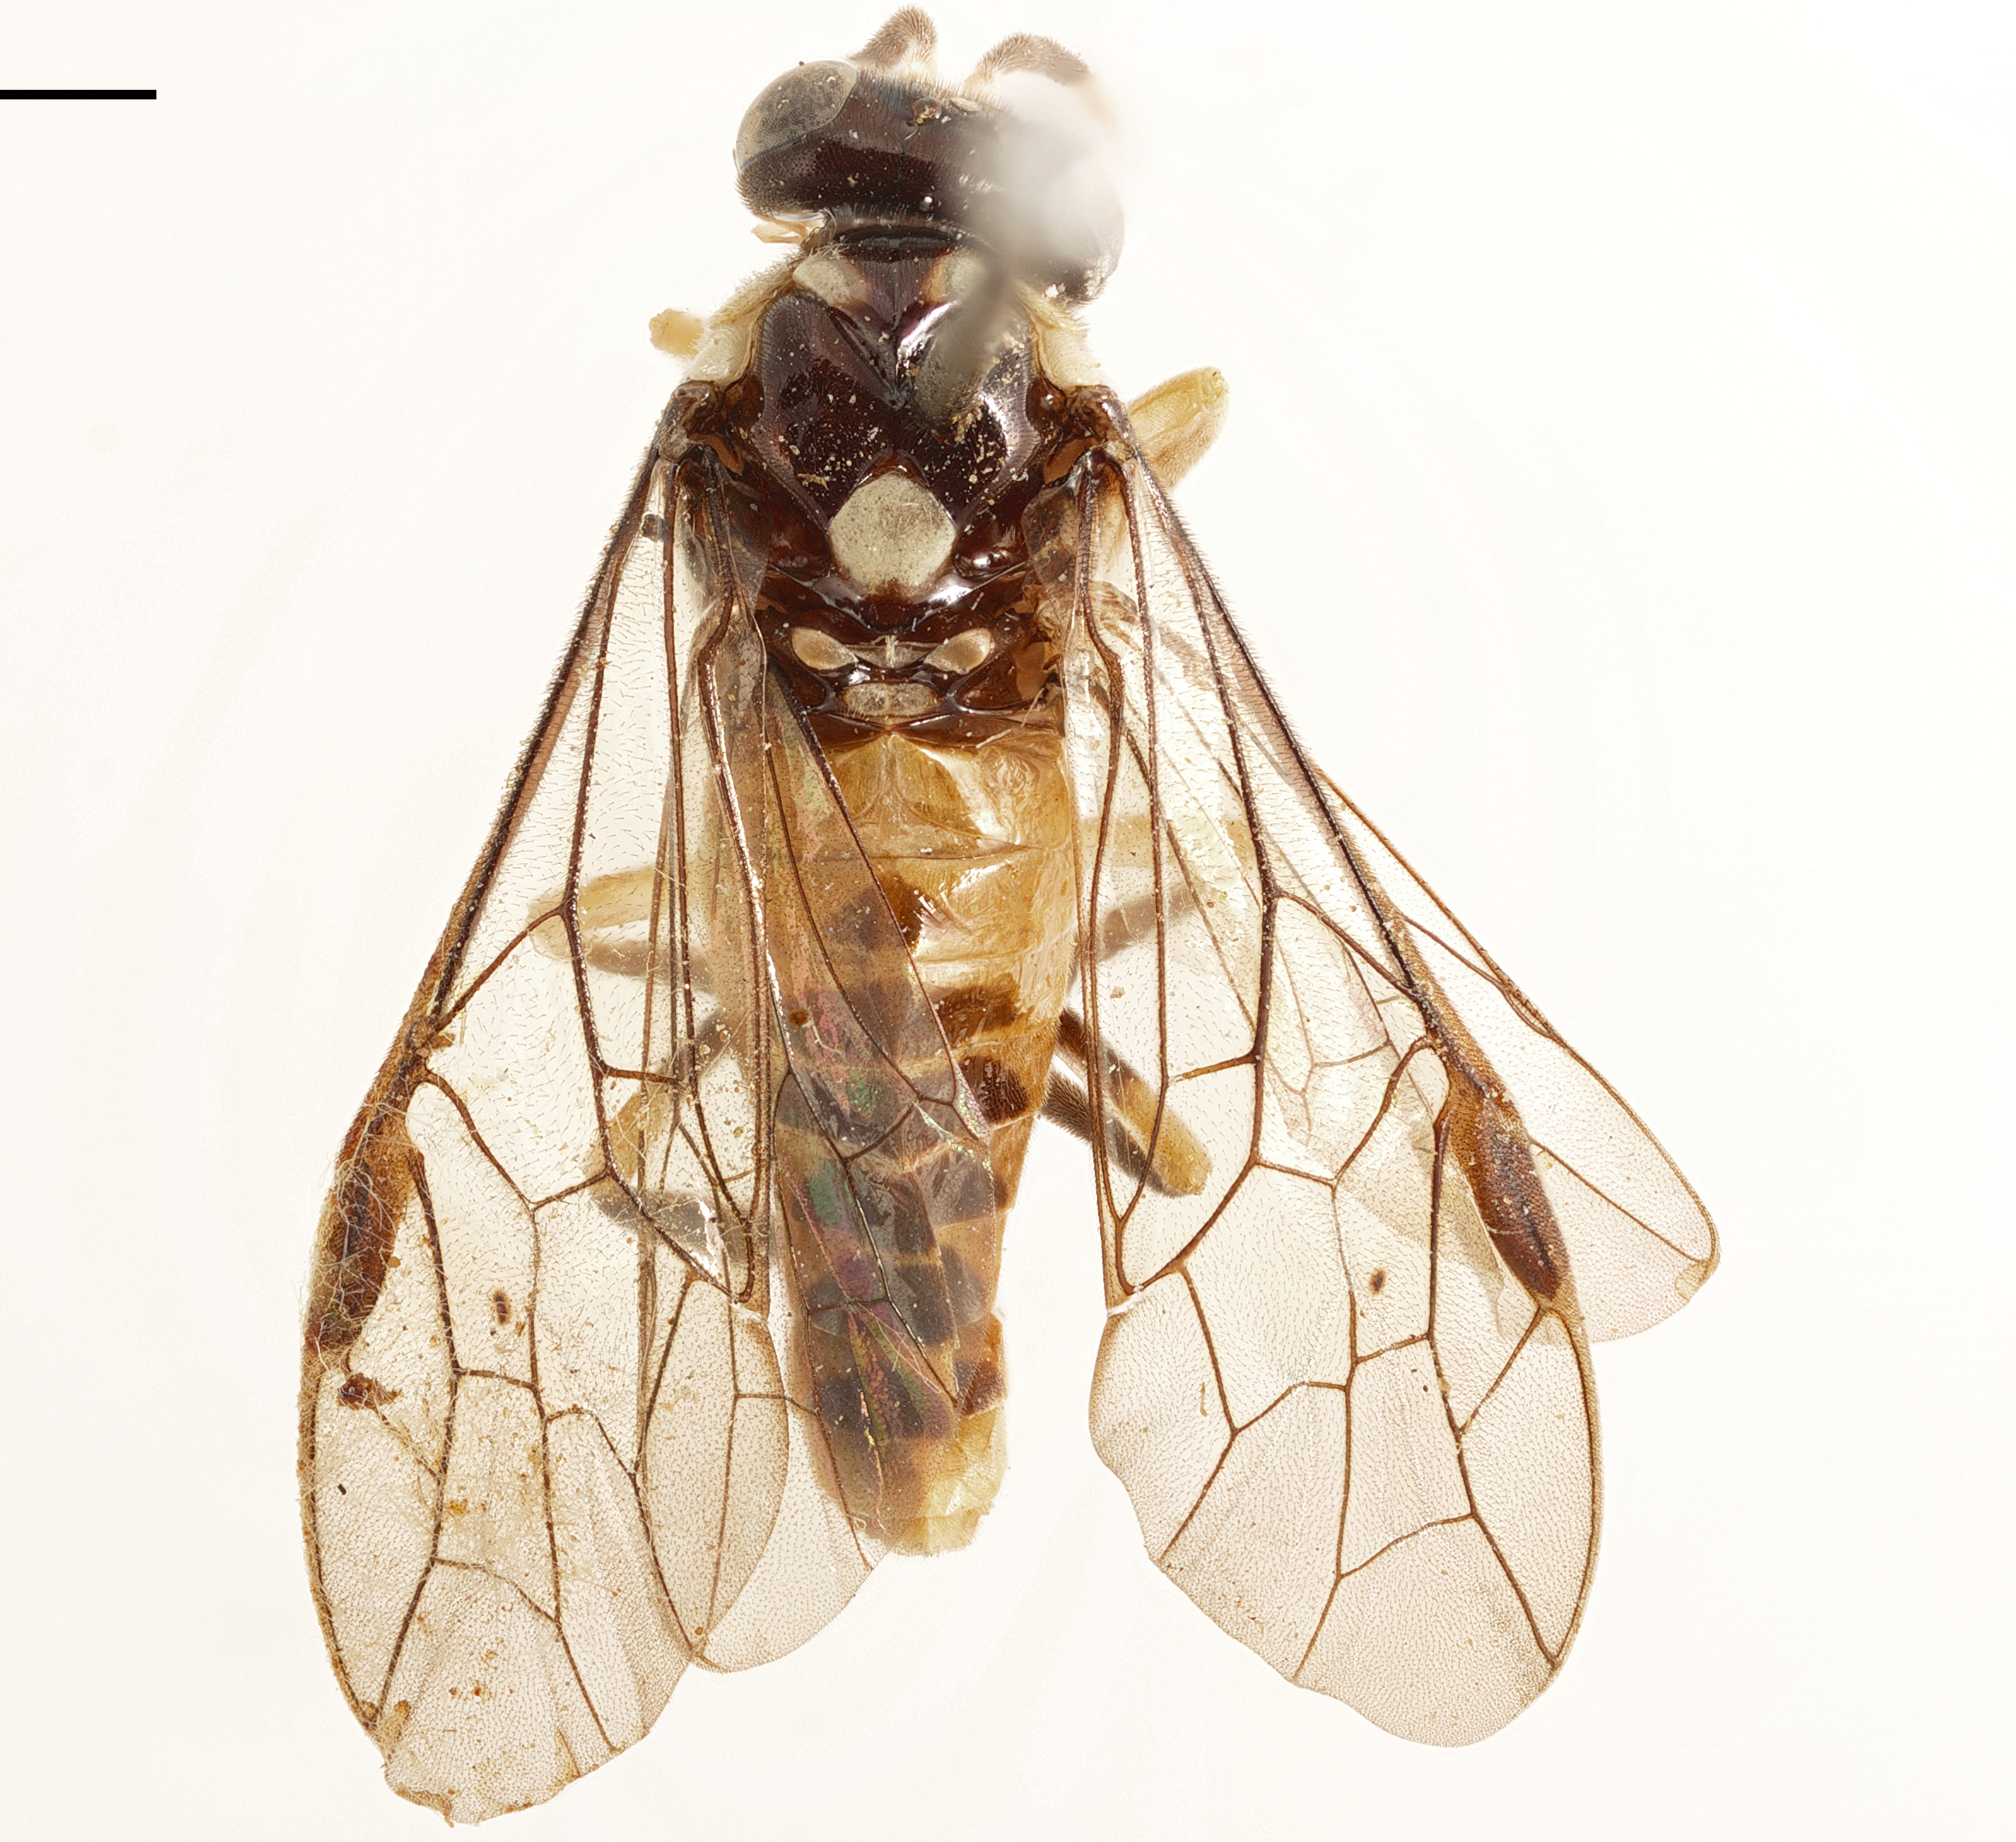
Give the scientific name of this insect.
Neothrinax lugonensis
